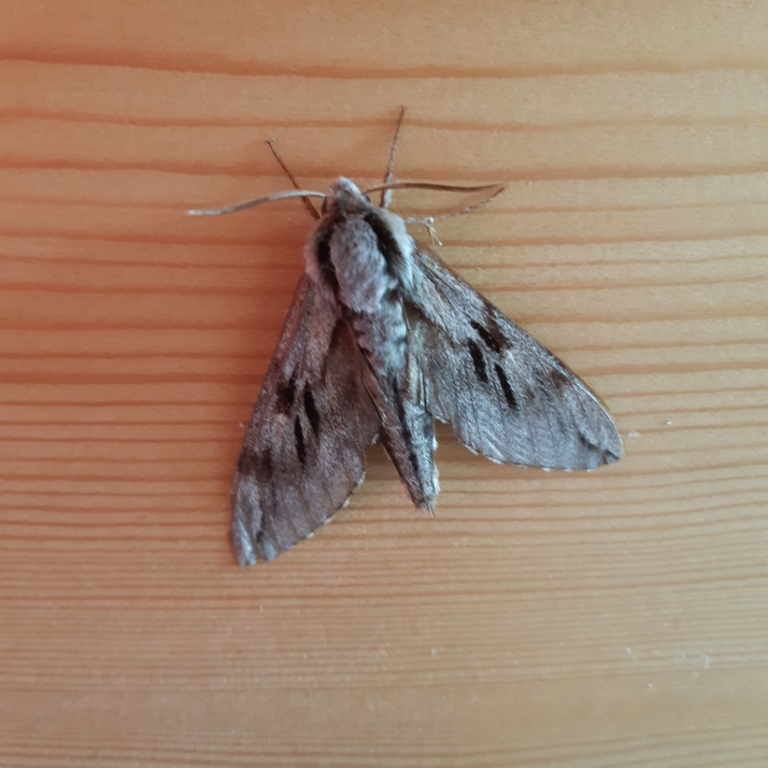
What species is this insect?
Sphinx pinastri
